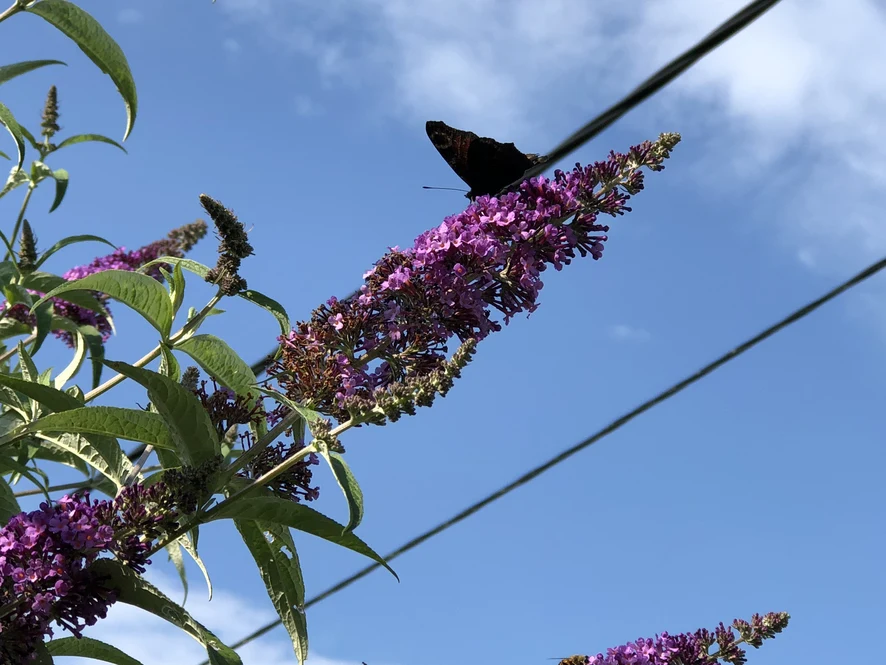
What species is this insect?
Aglais io
